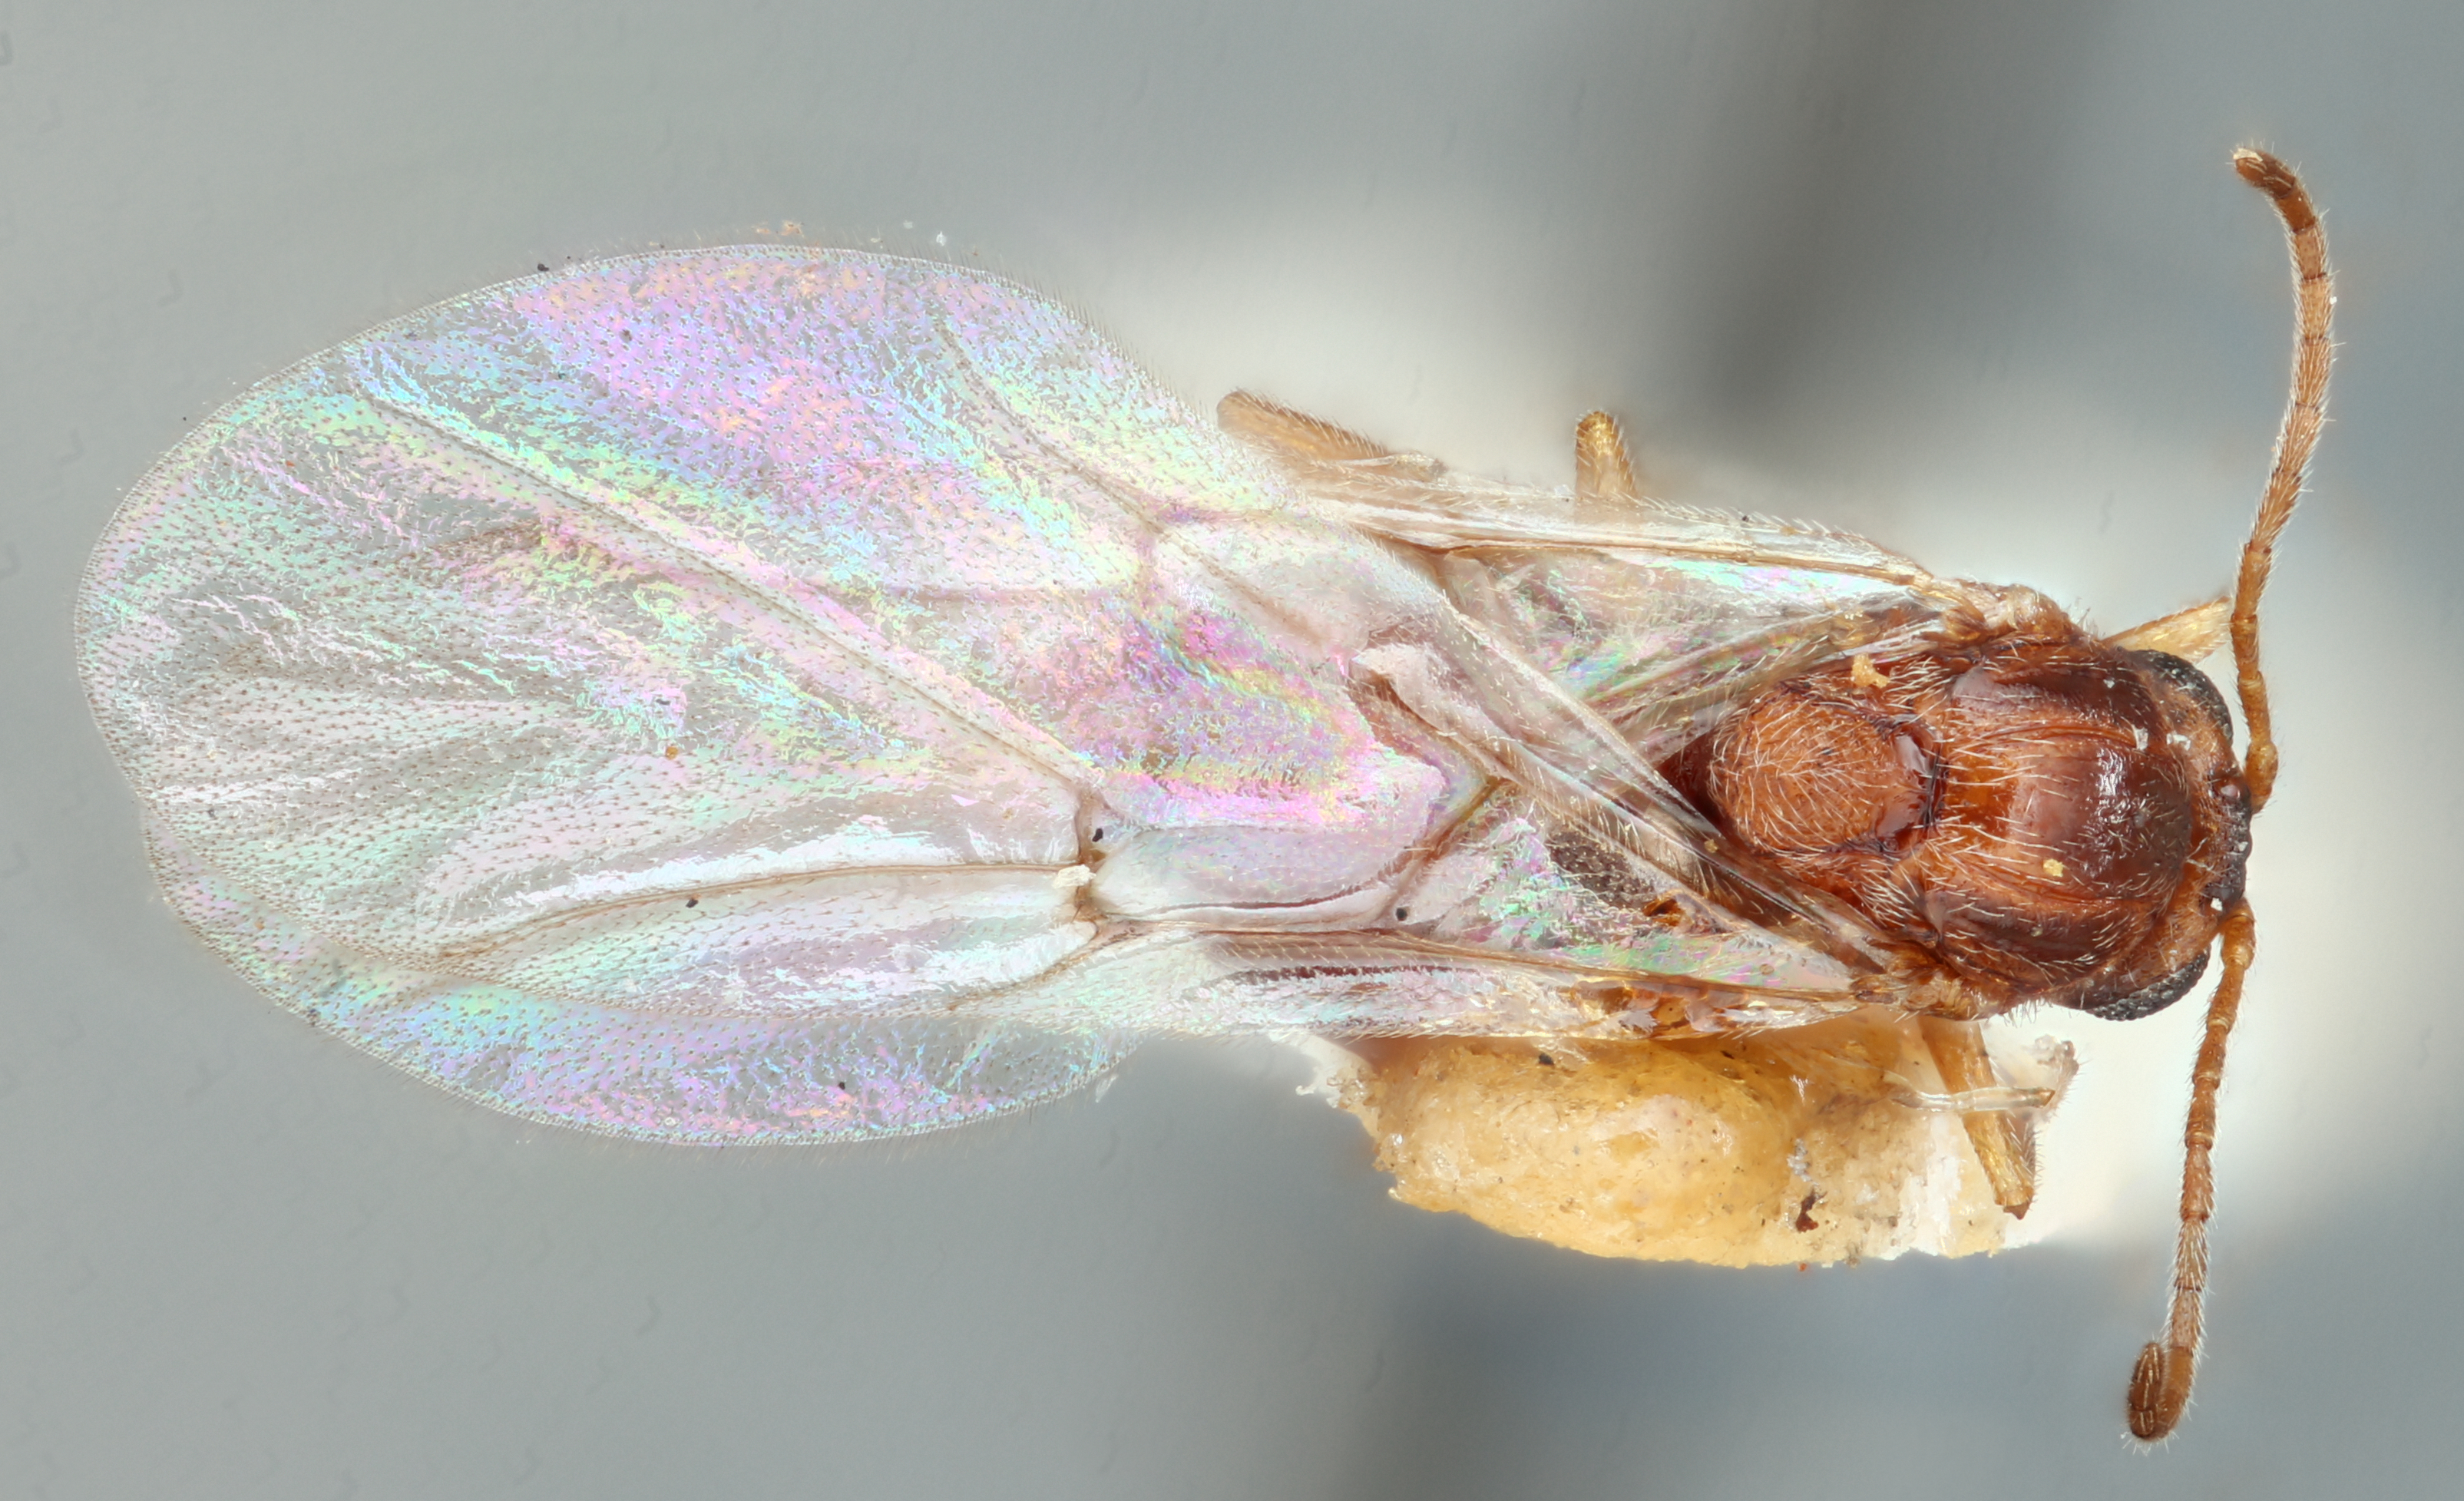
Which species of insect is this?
Diplolepis sulfurea
